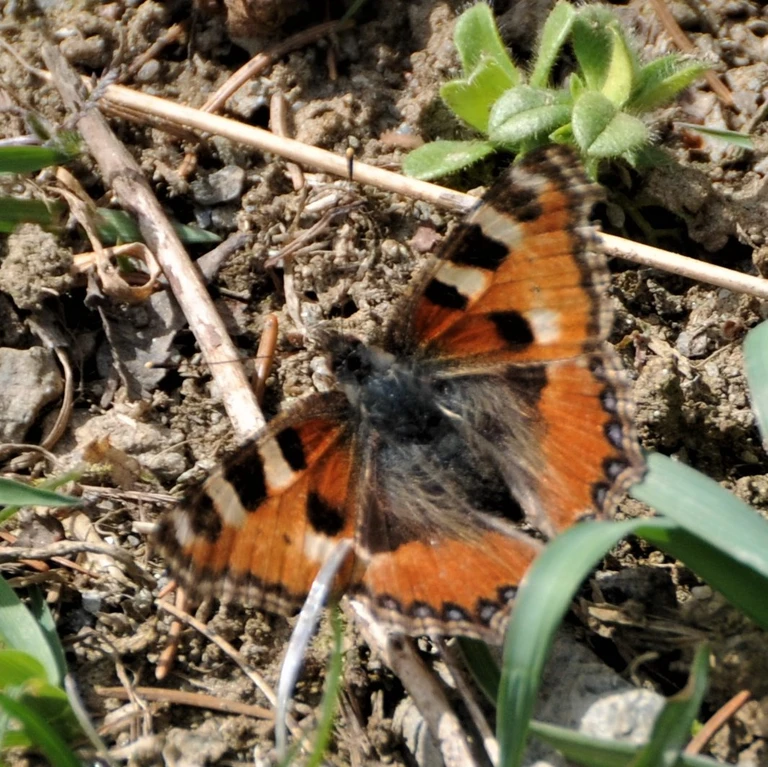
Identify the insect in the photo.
Aglais urticae
